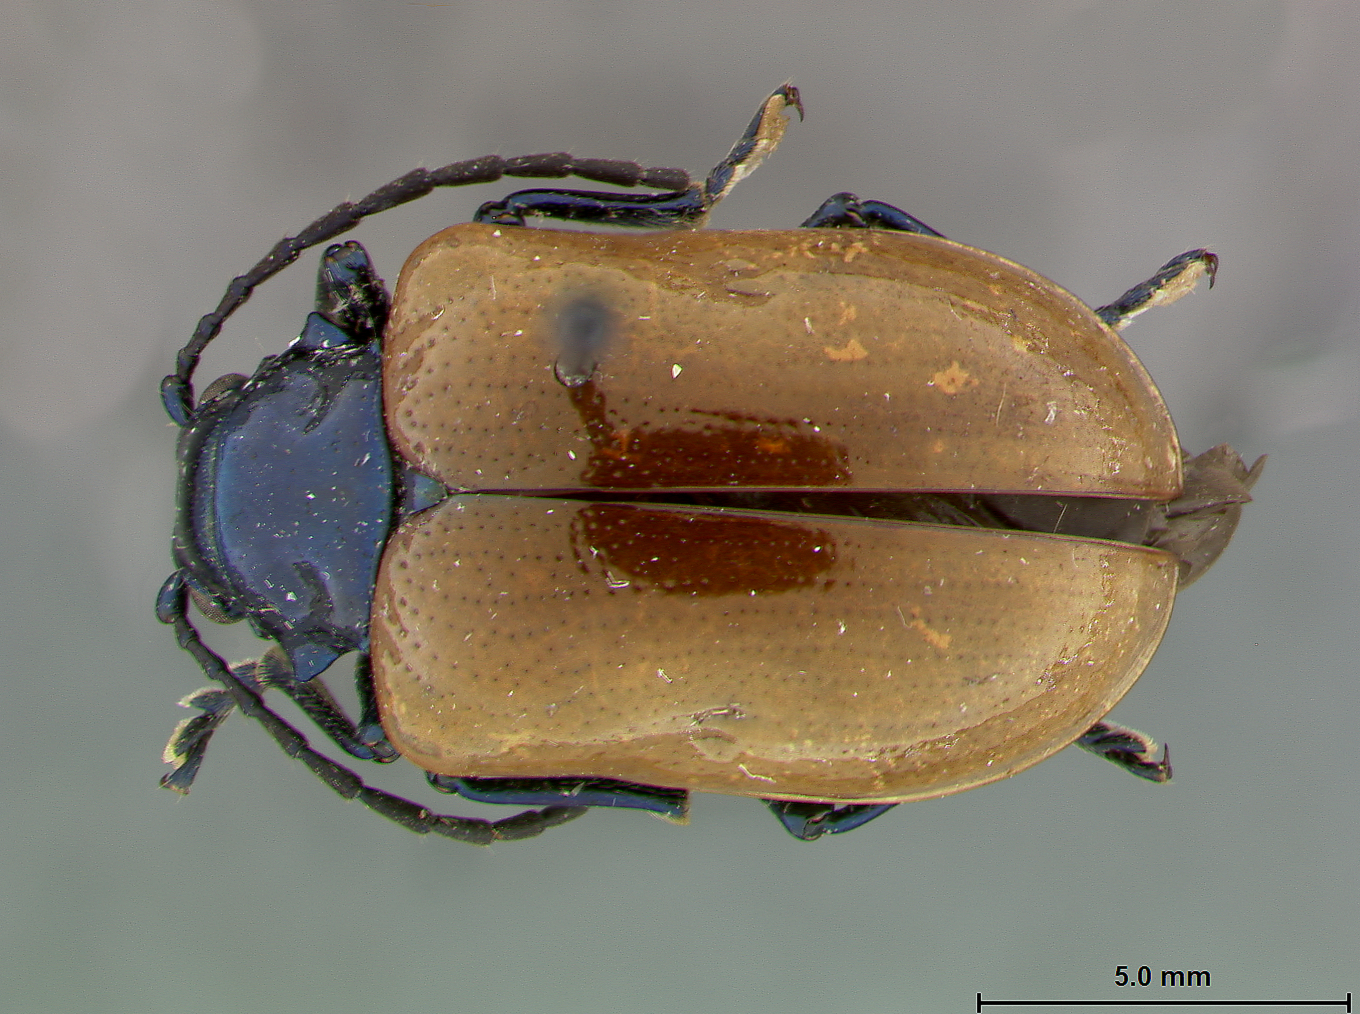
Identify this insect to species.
Macrolema submetallica
